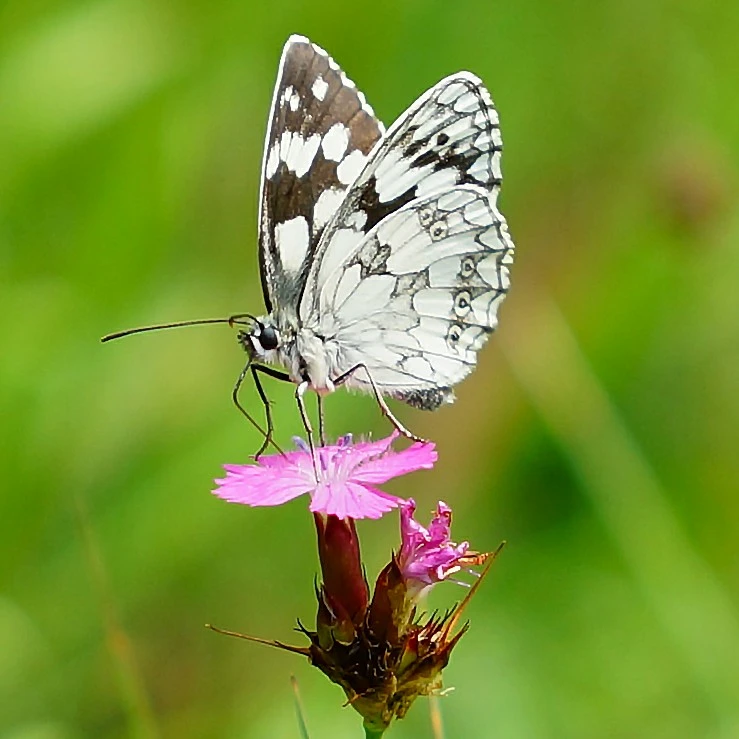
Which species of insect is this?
Melanargia galathea
